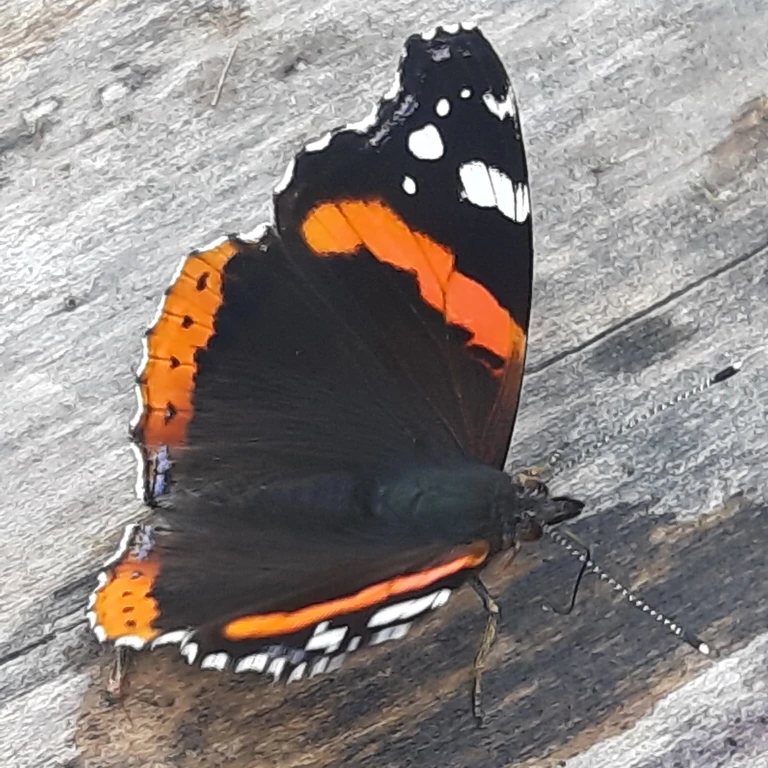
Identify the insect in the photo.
Vanessa atalanta
